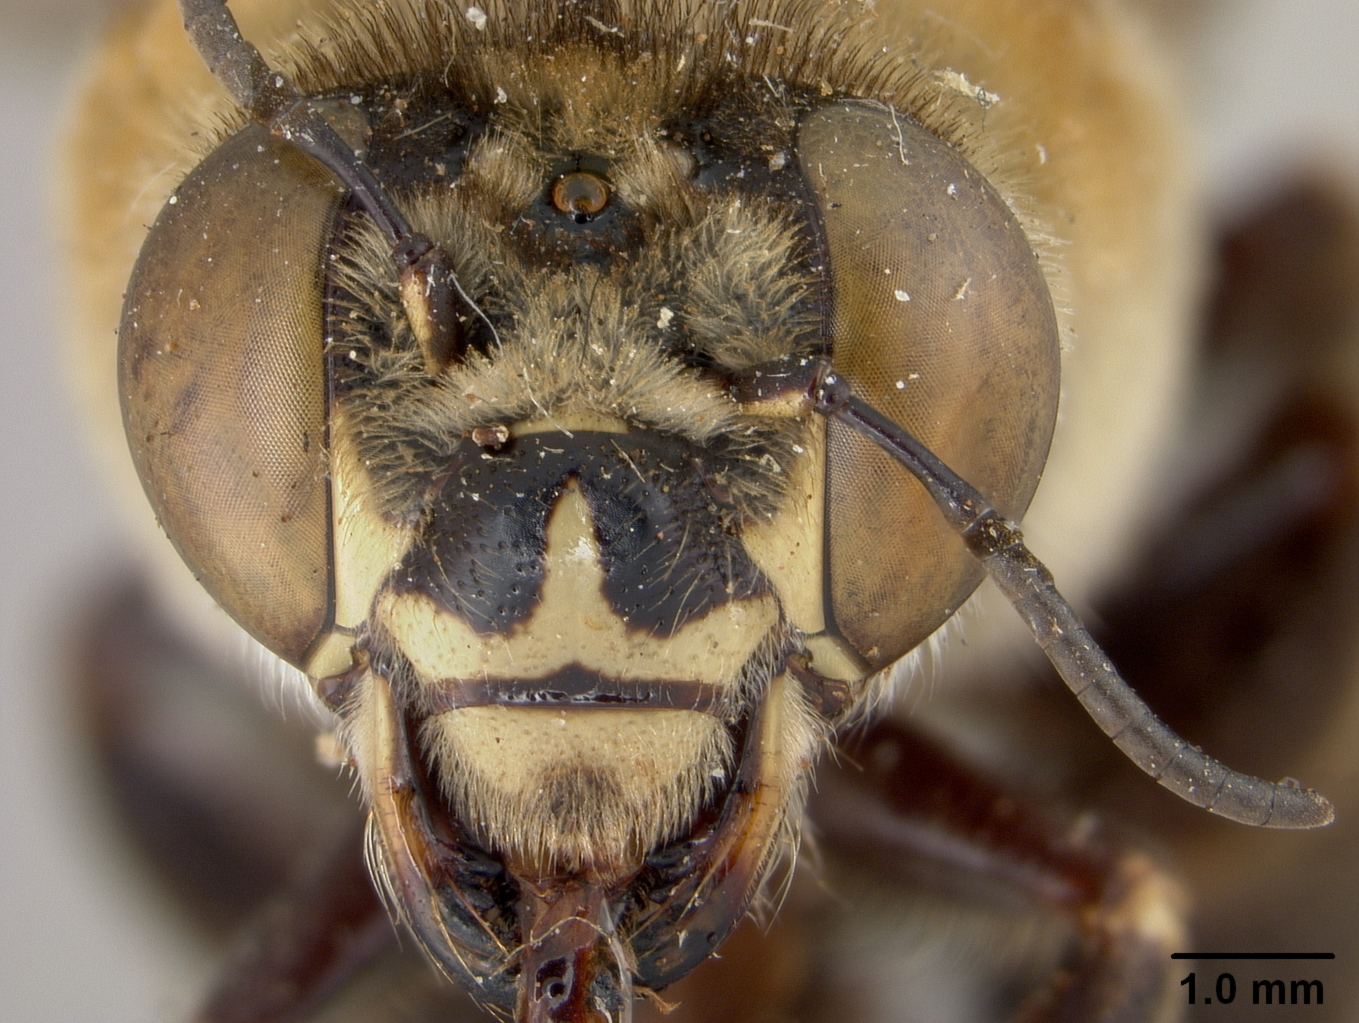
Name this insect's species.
Centris poecila
